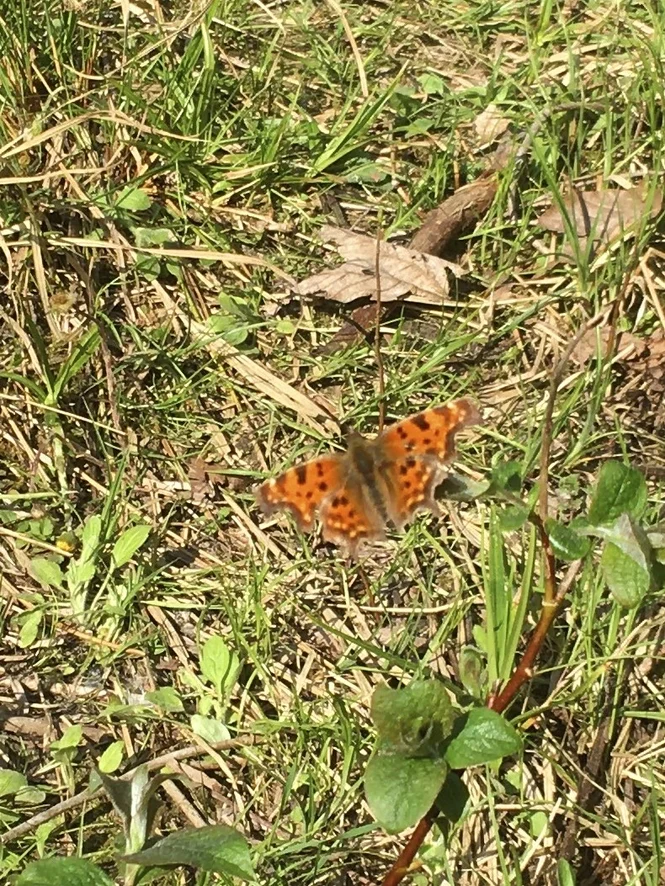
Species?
Polygonia c-album
